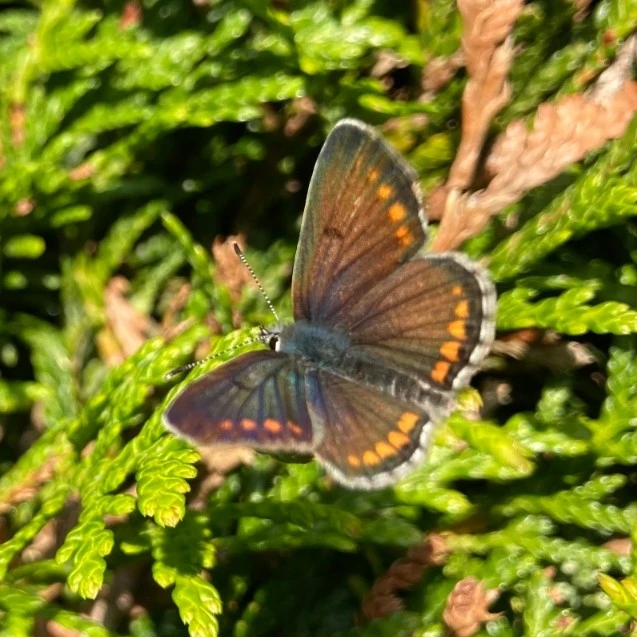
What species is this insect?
Aricia agestis/artaxerxes
